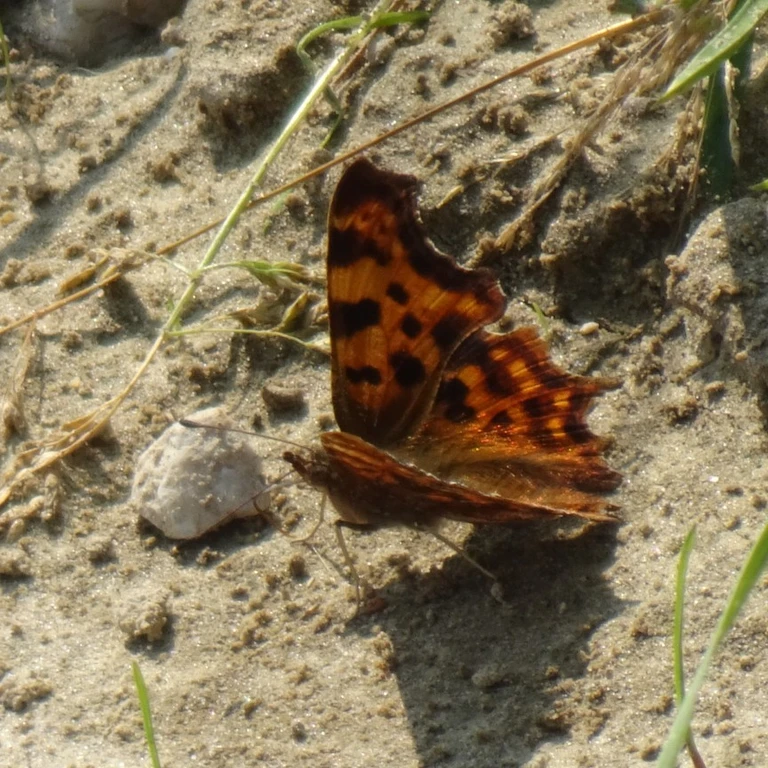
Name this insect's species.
Polygonia c-album
